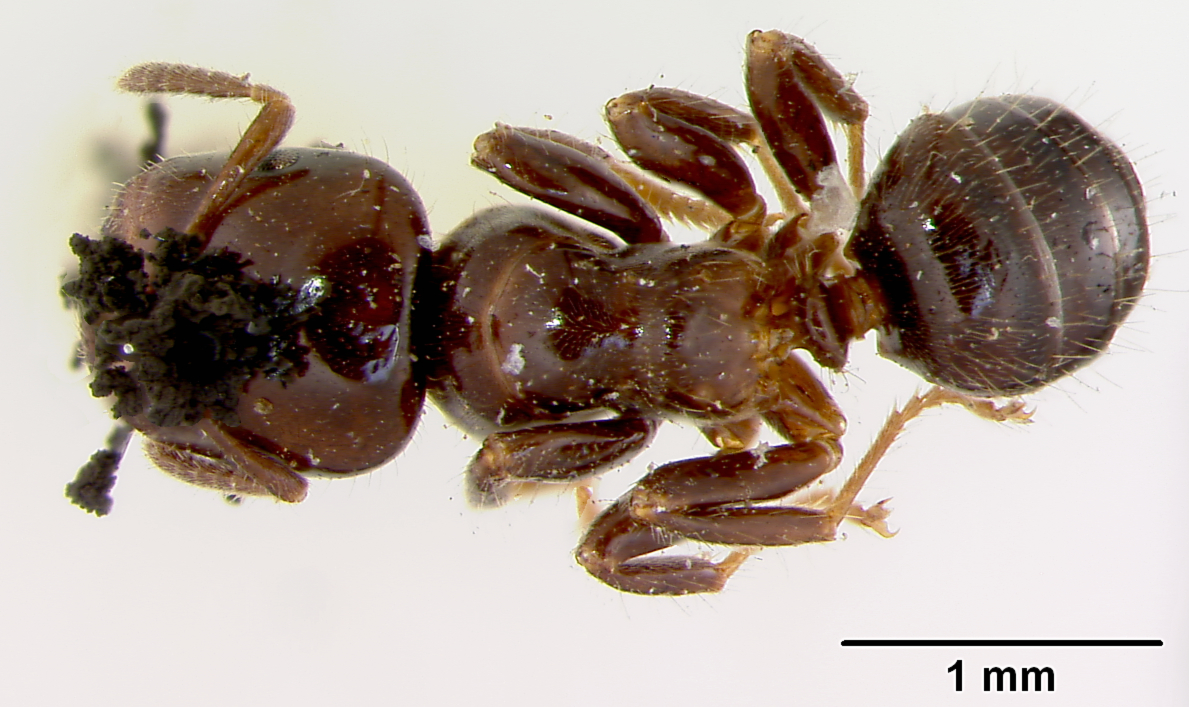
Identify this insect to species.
Aphomomyrmex hewitti
